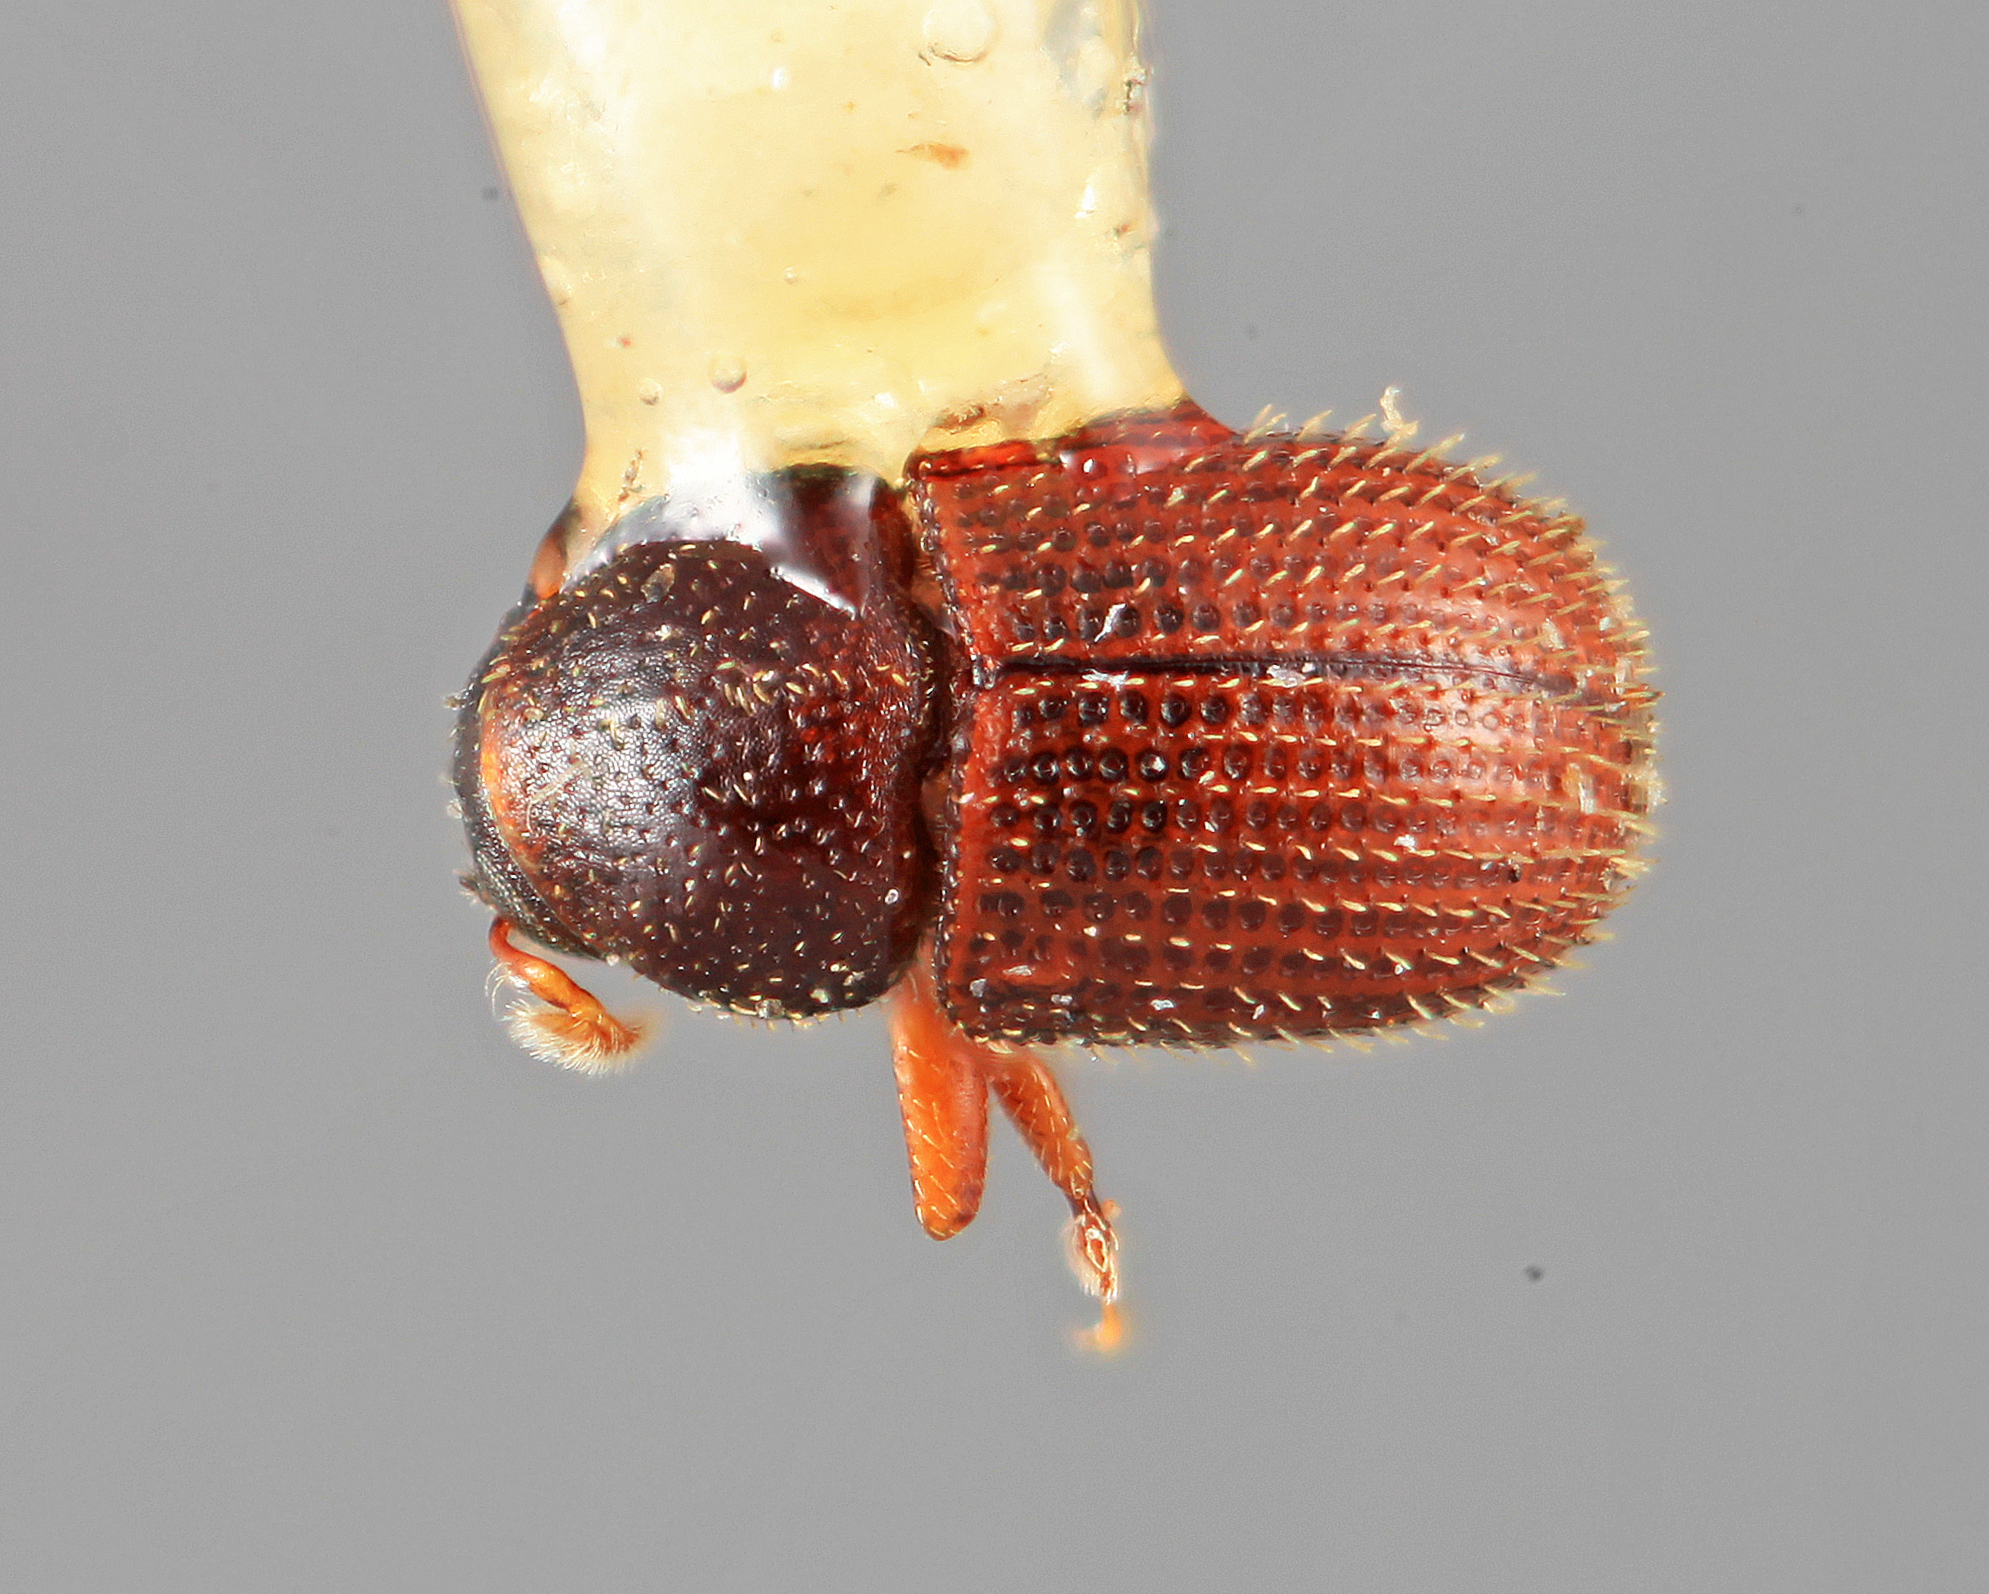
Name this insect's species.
Chramesus parcus
